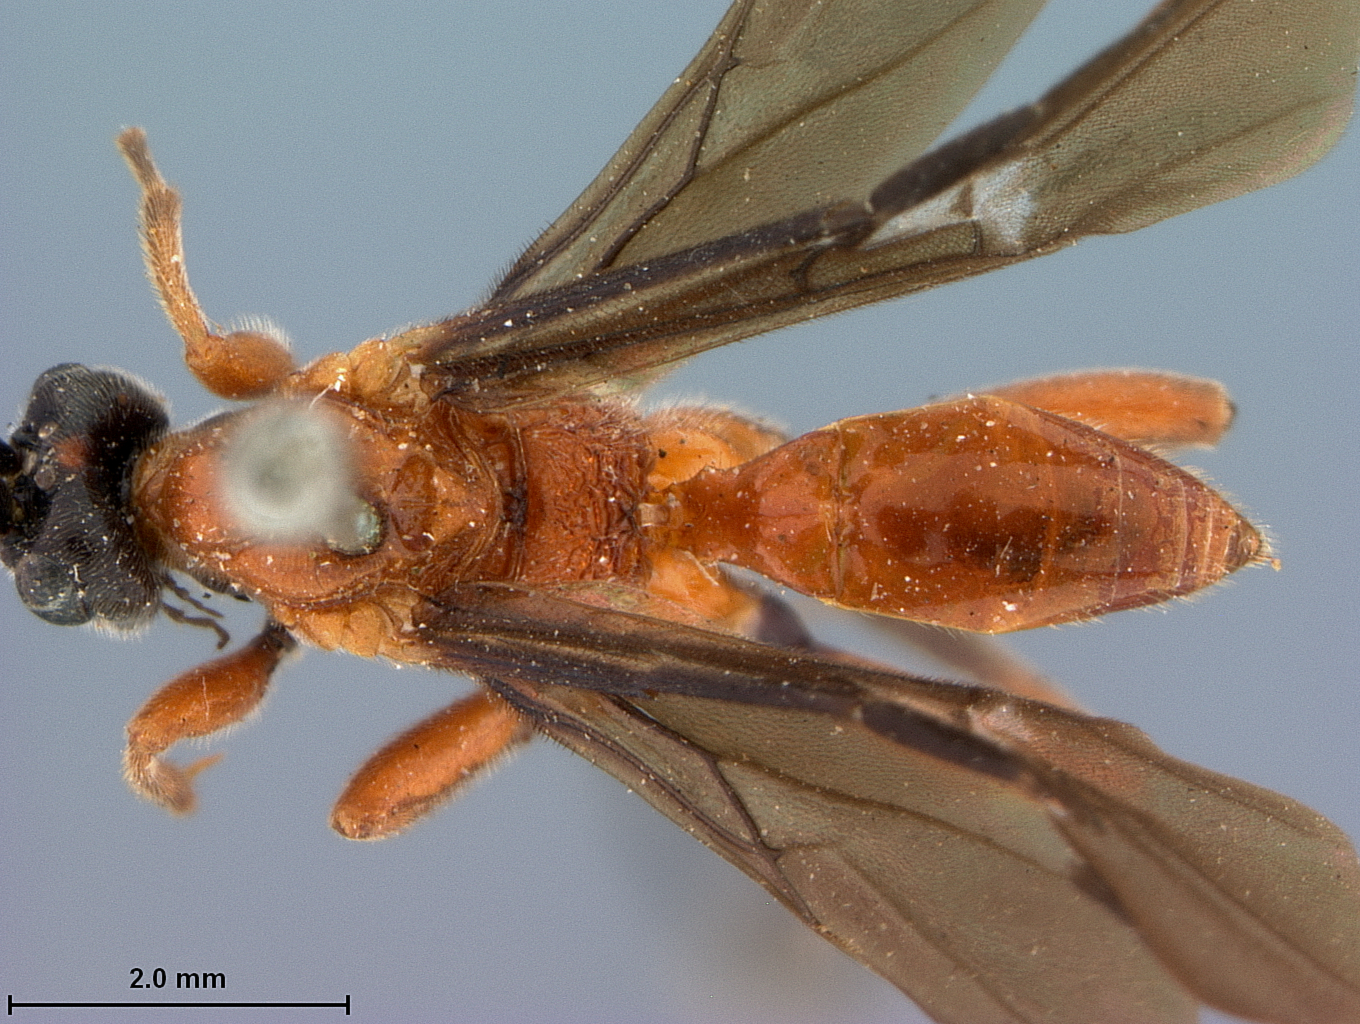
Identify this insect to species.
Microdus nigriceps
